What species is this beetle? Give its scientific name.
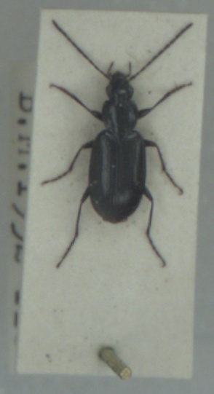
Agonum gracile
